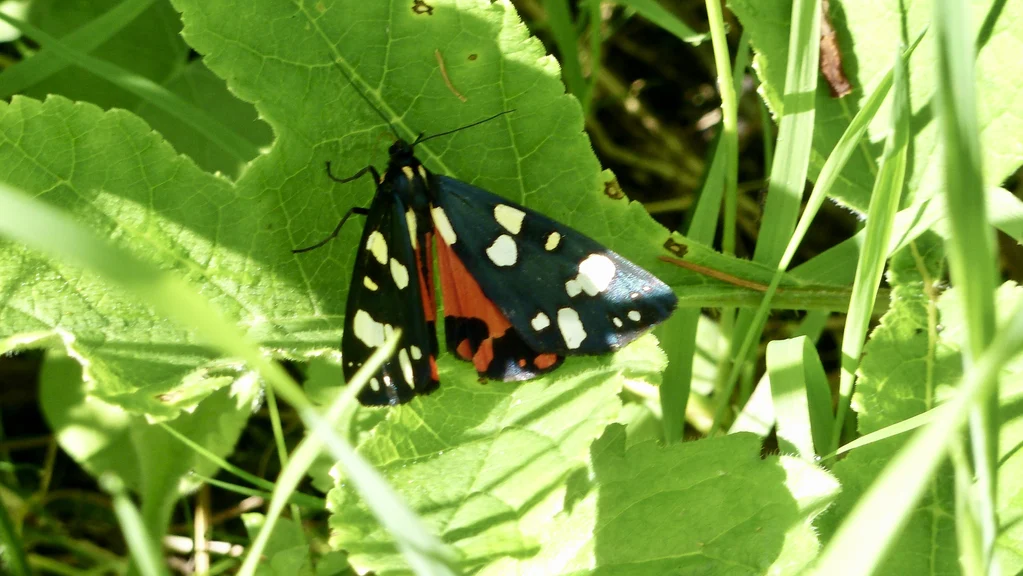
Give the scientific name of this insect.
Callimorpha dominula
